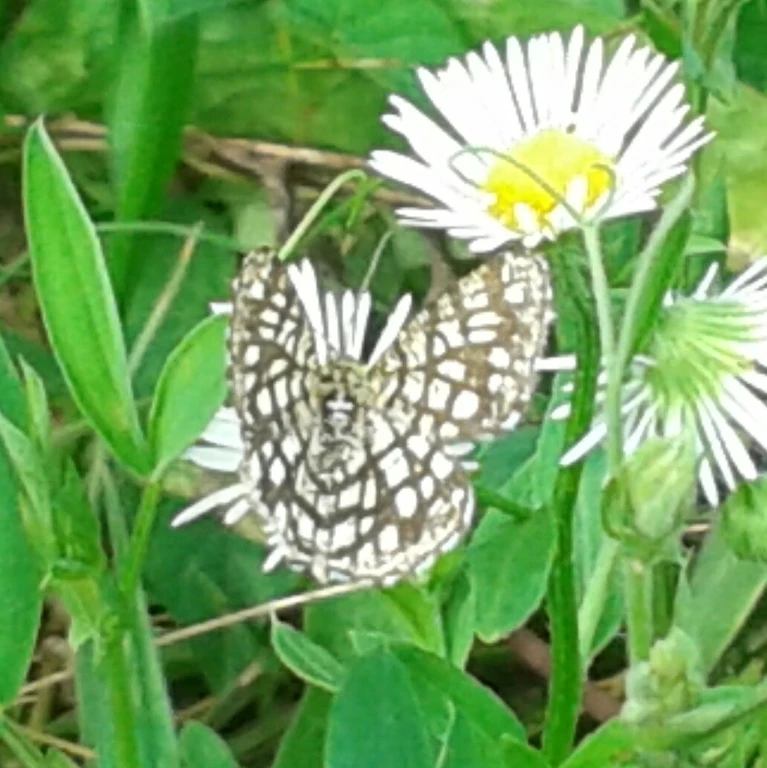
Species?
Chiasmia clathrata
